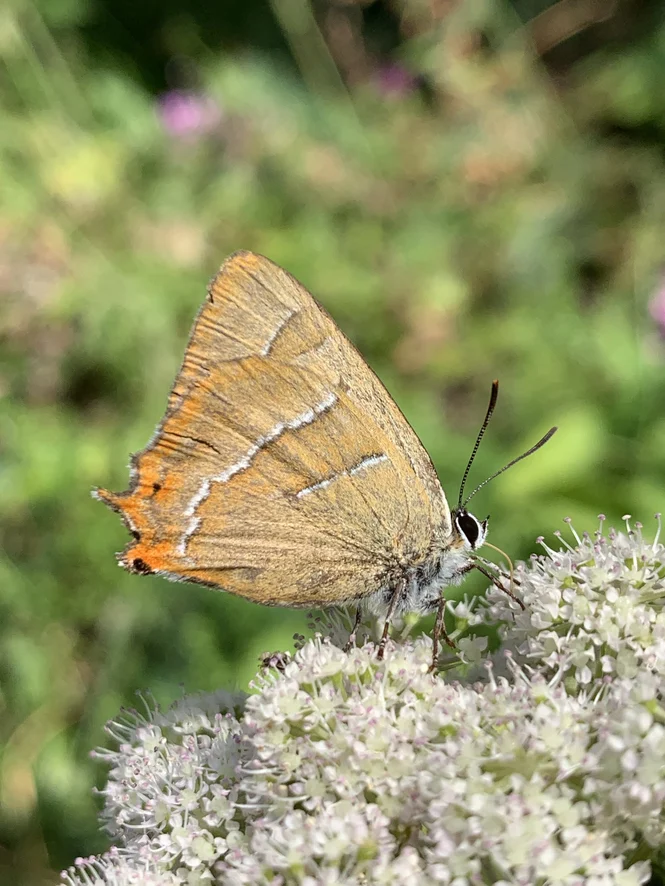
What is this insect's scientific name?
Thecla betulae
